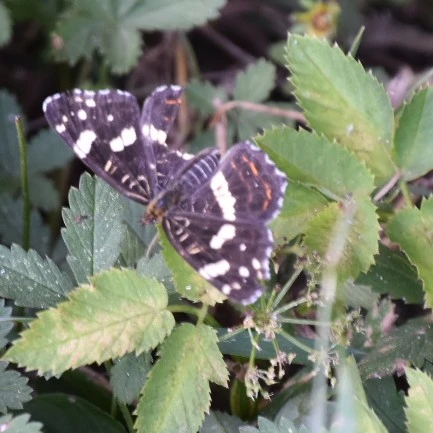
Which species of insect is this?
Araschnia levana
